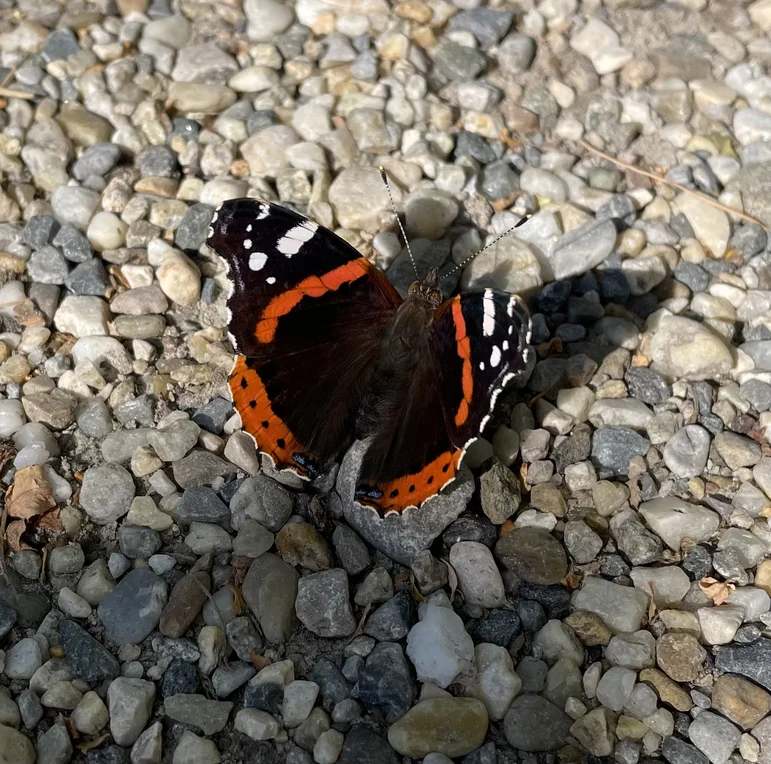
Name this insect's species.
Vanessa atalanta
